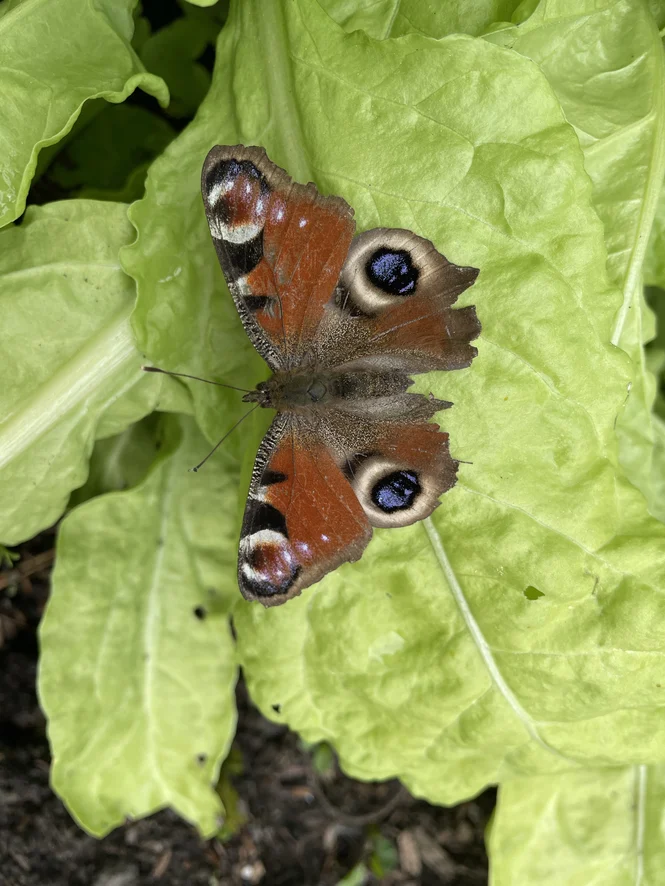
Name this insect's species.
Aglais io
